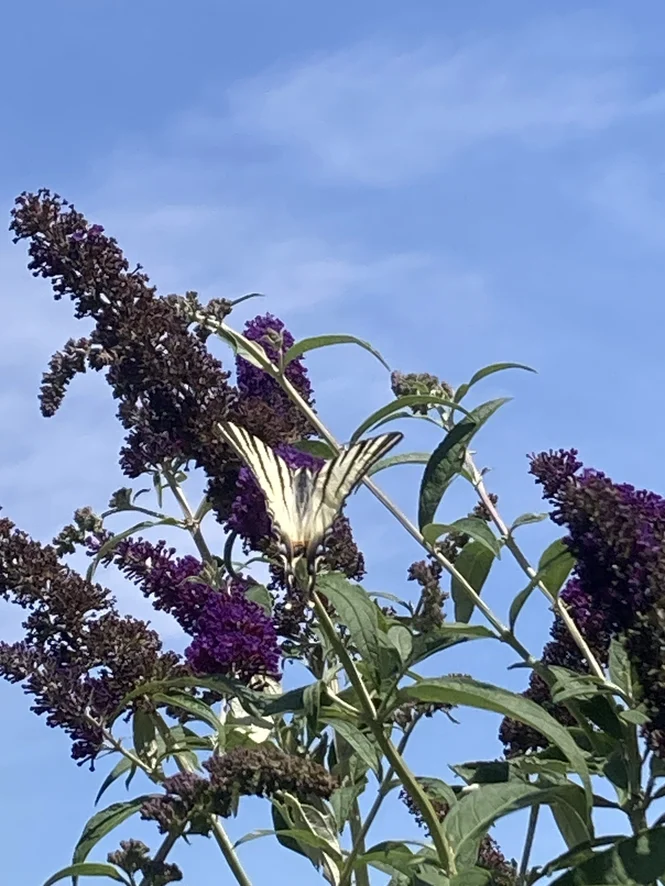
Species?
Iphiclides podalirius
